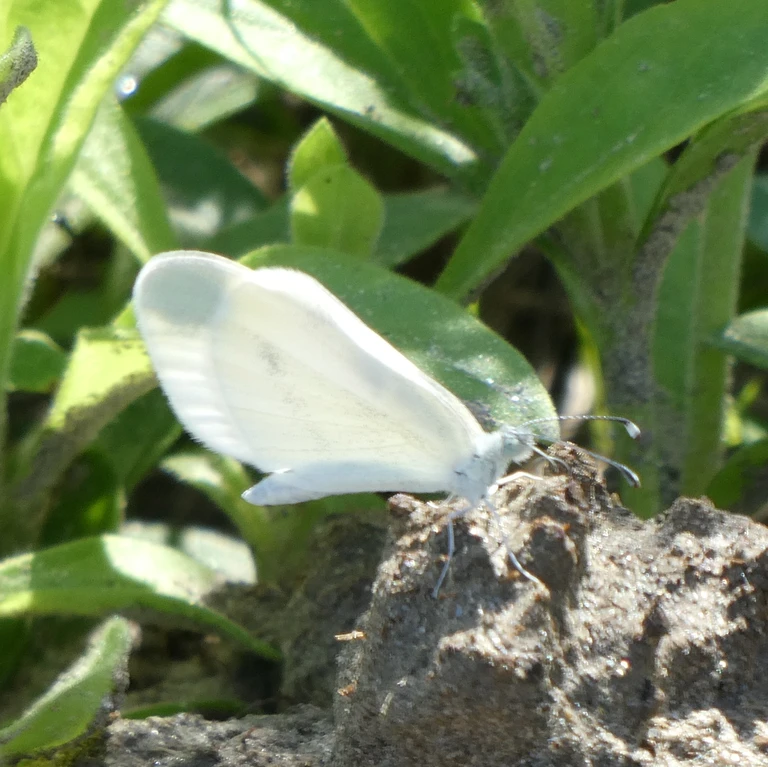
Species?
Leptidea sinapis/juvernica
